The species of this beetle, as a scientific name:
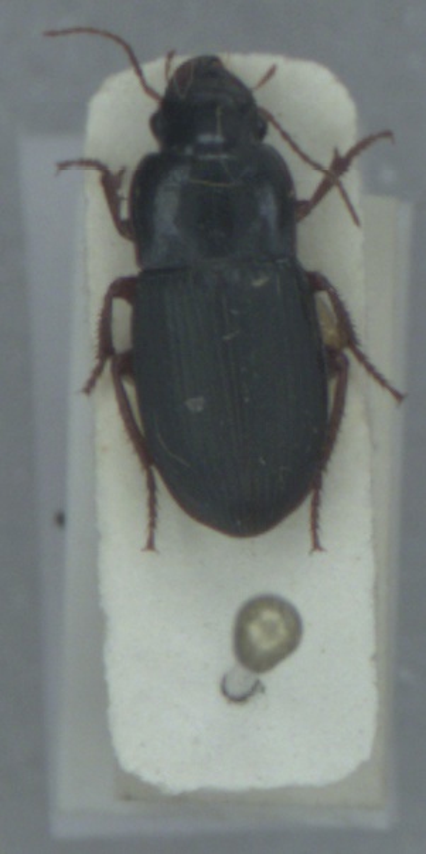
Harpalus rubripes
